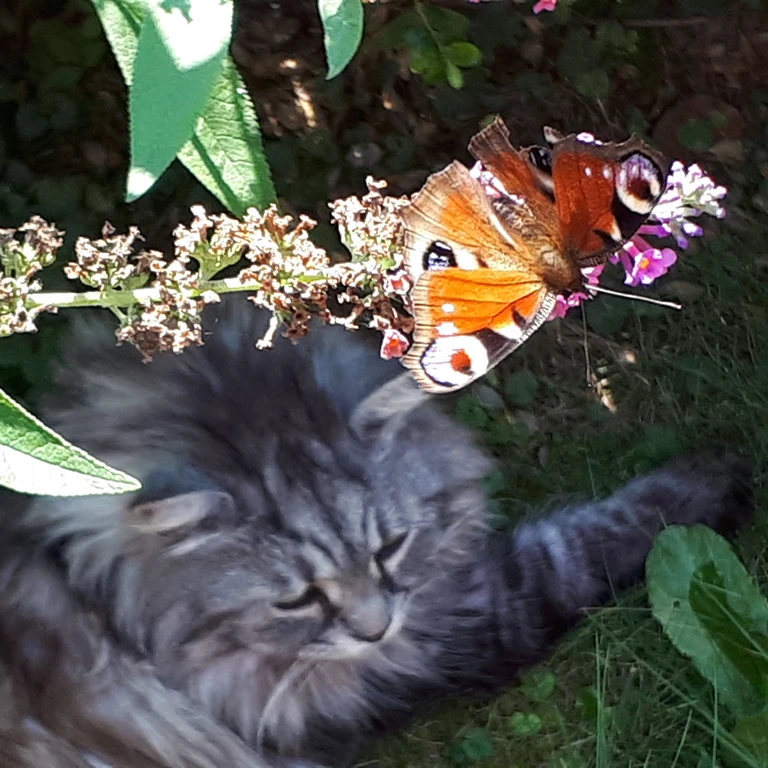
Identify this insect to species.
Aglais io
